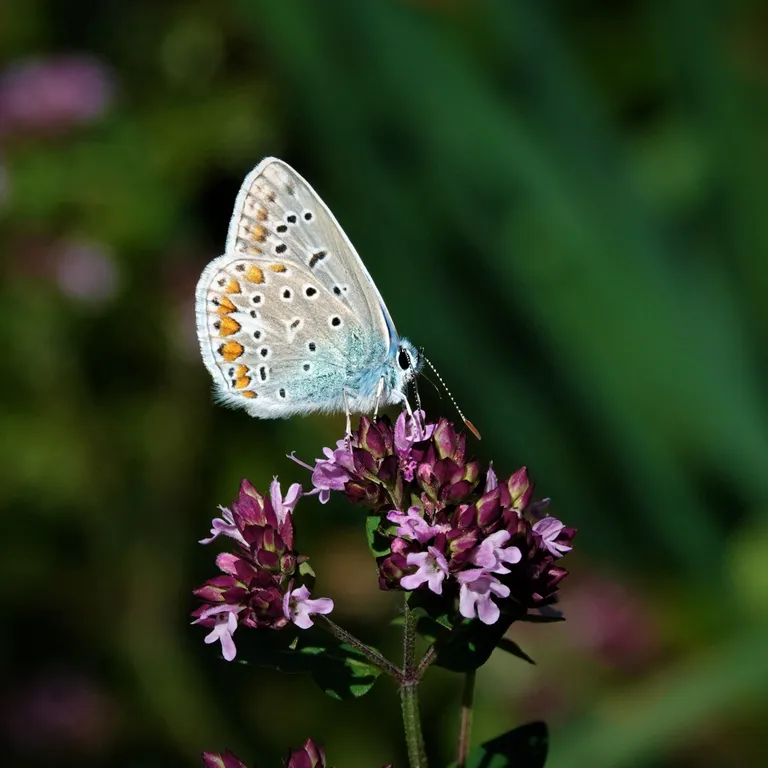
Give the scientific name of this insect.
Polyommatus icarus
